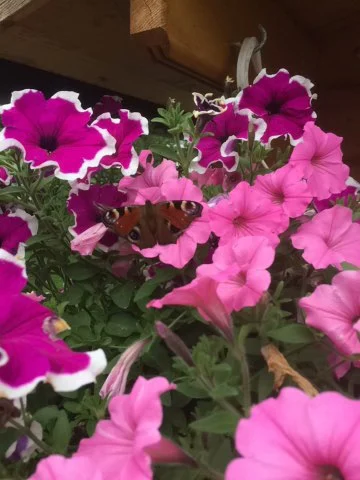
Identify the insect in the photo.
Aglais io
